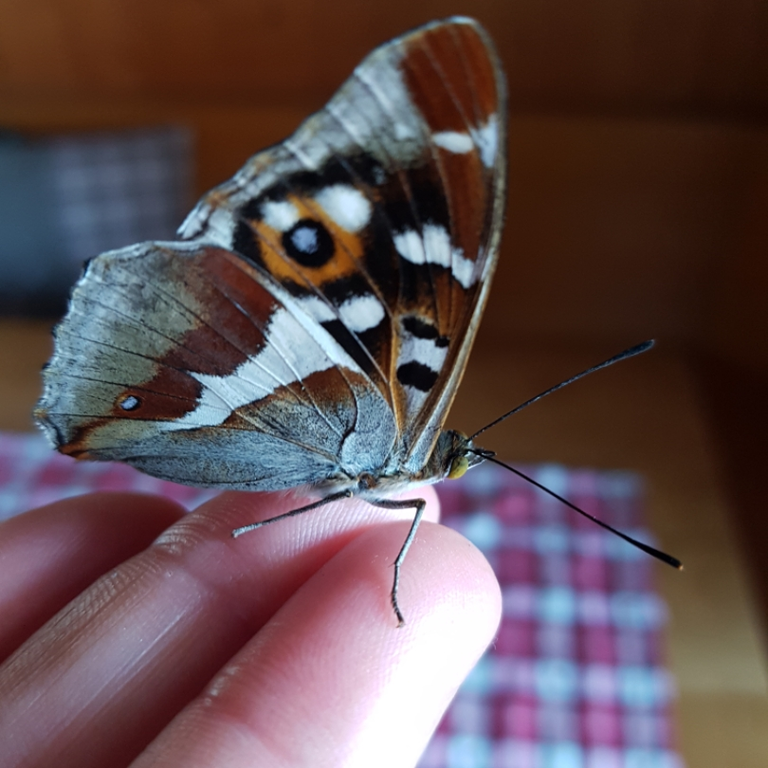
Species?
Apatura iris
